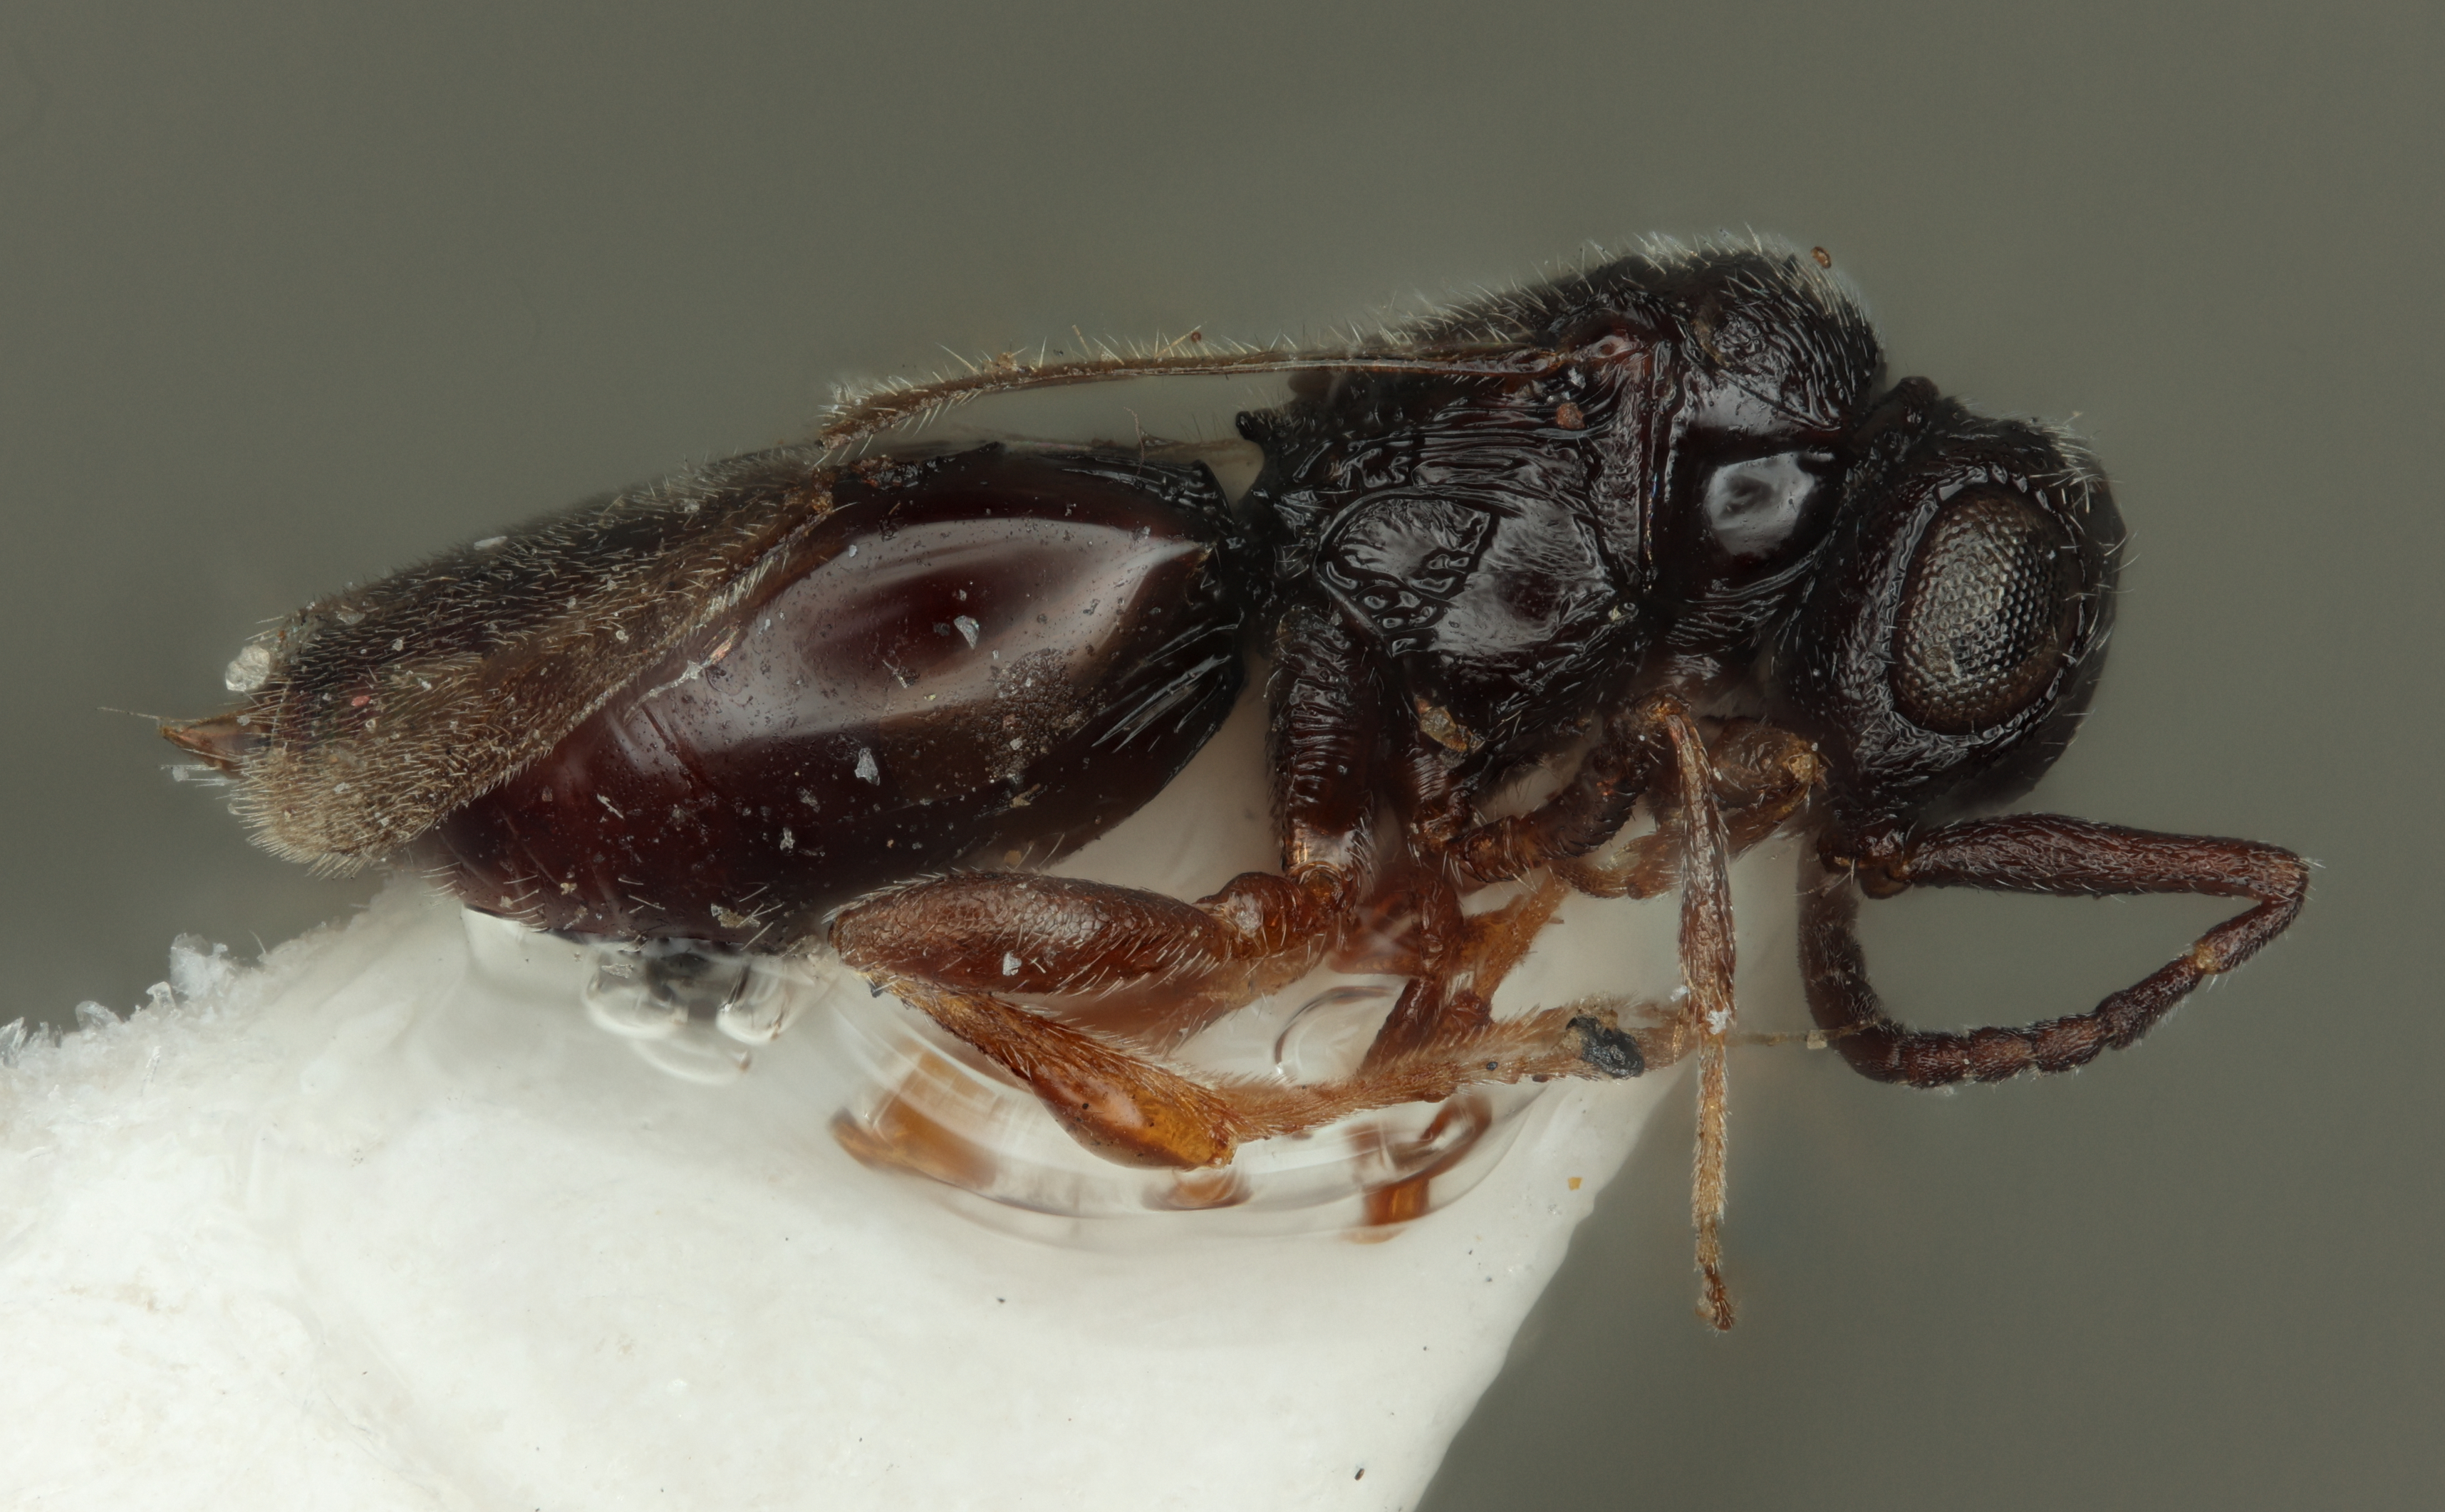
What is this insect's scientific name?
Ceraphron amplus
